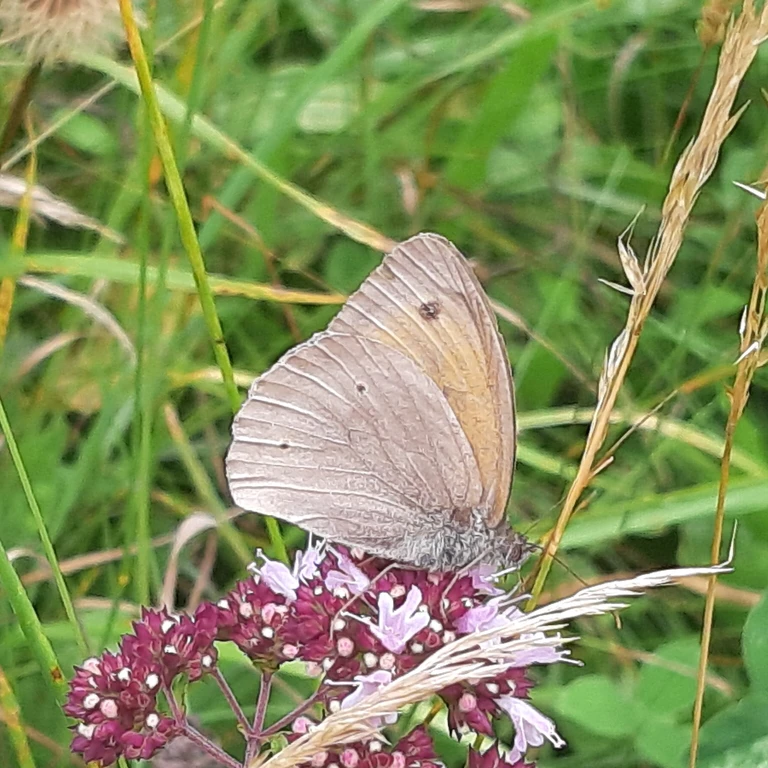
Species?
Maniola jurtina
